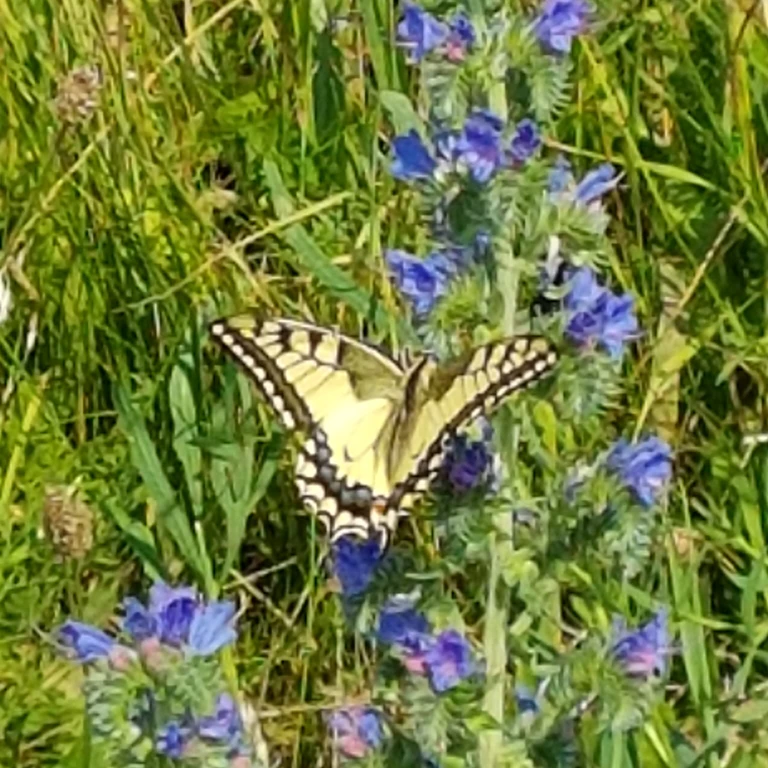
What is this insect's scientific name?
Papilio machaon
